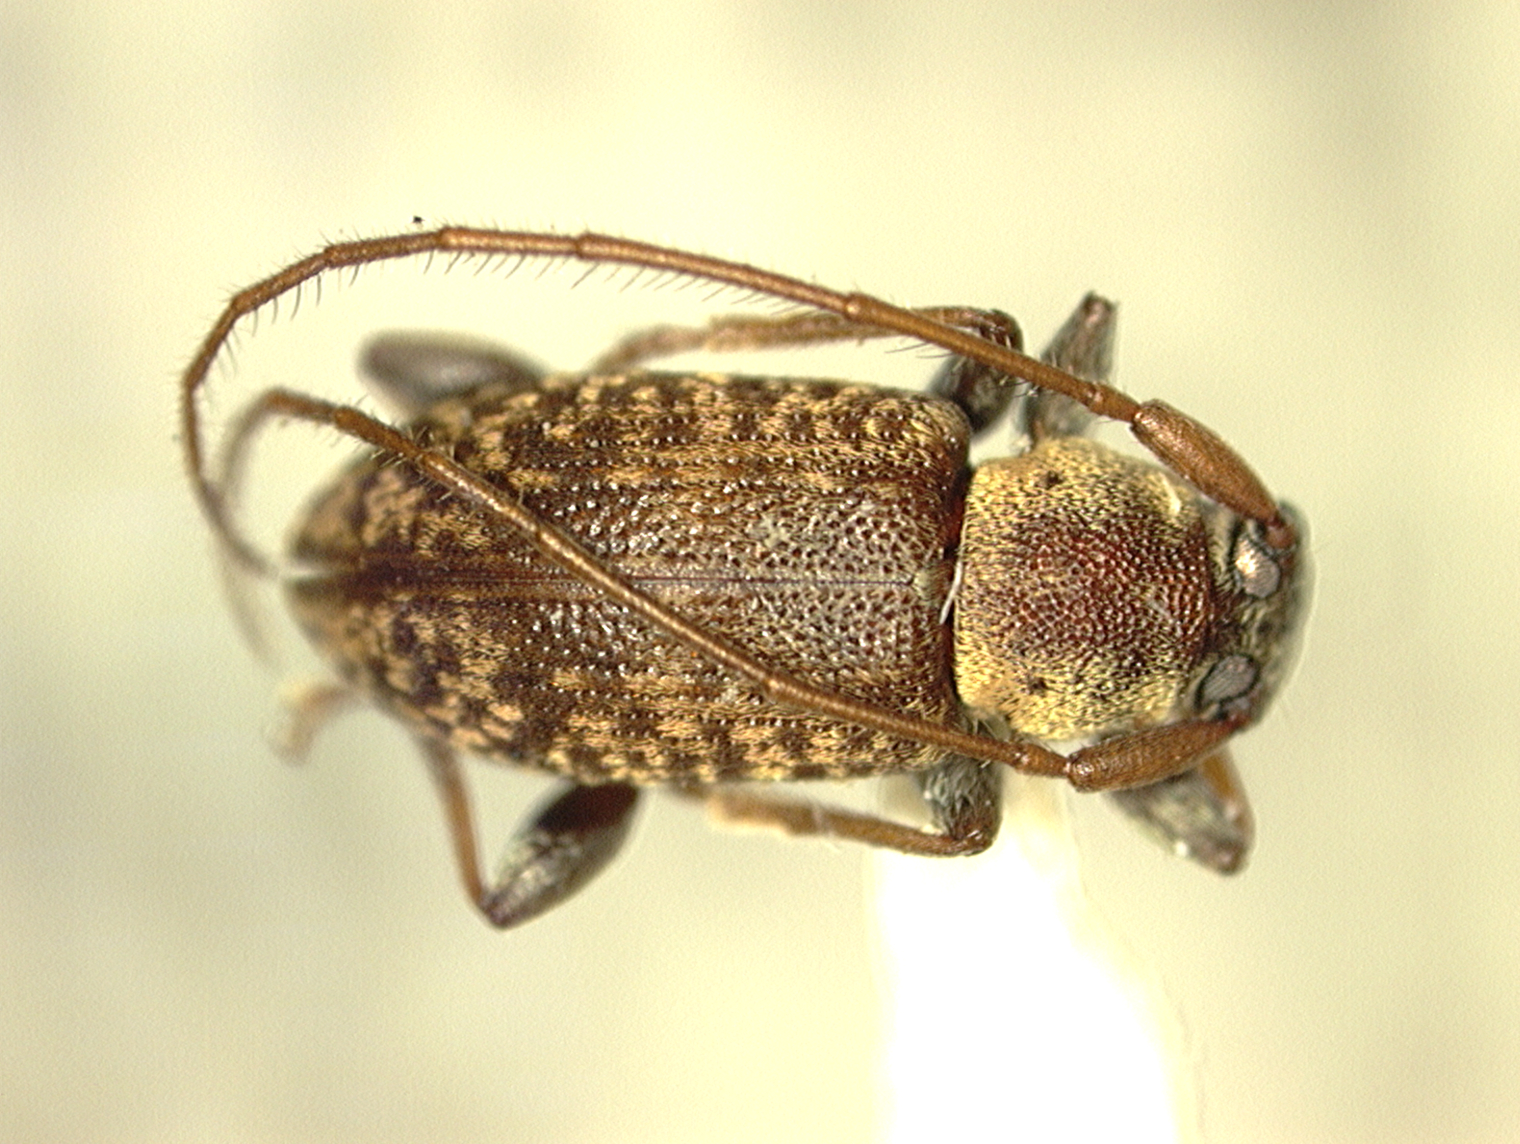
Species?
Sciadella esakii (also Micronesiella esakii)
